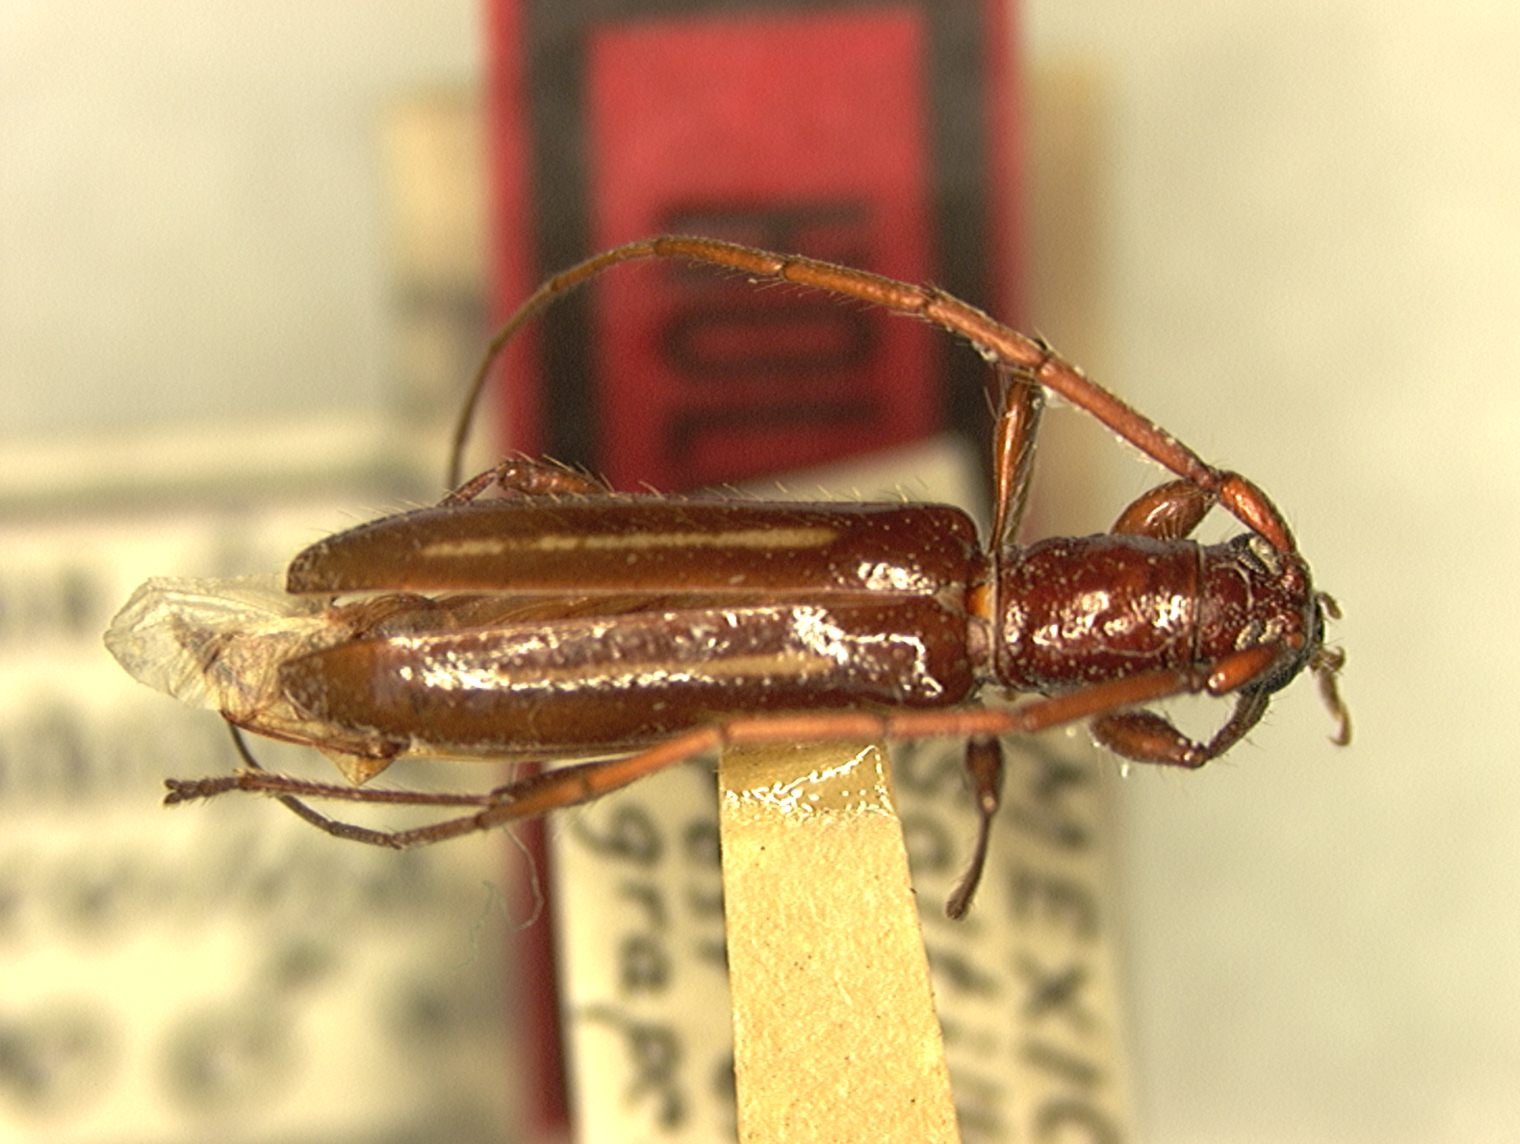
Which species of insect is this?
Heterachthes viticulus
